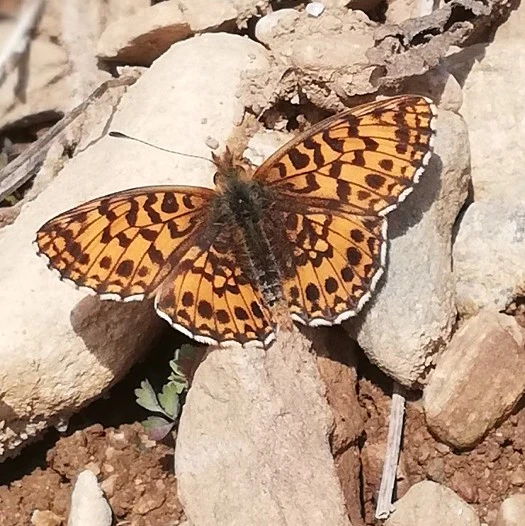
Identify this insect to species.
Boloria dia
